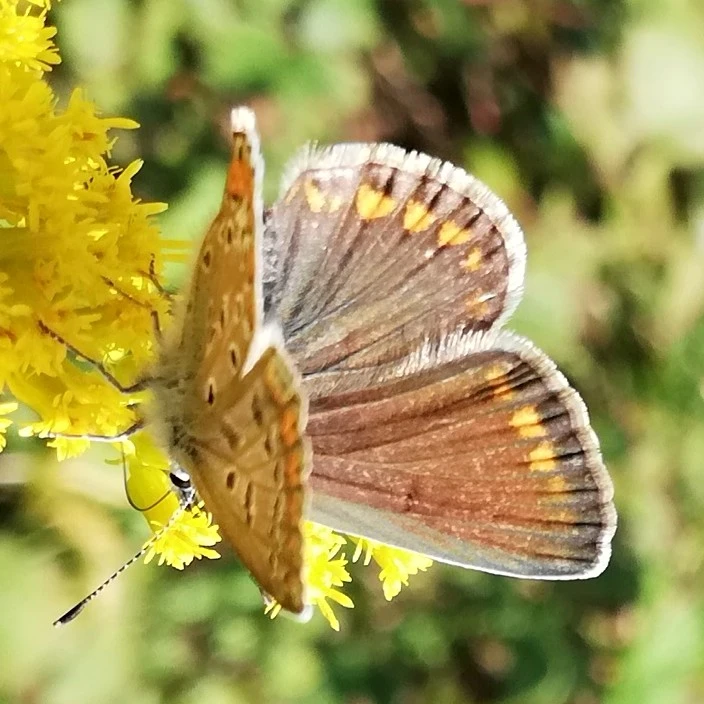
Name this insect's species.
Polyommatus icarus
